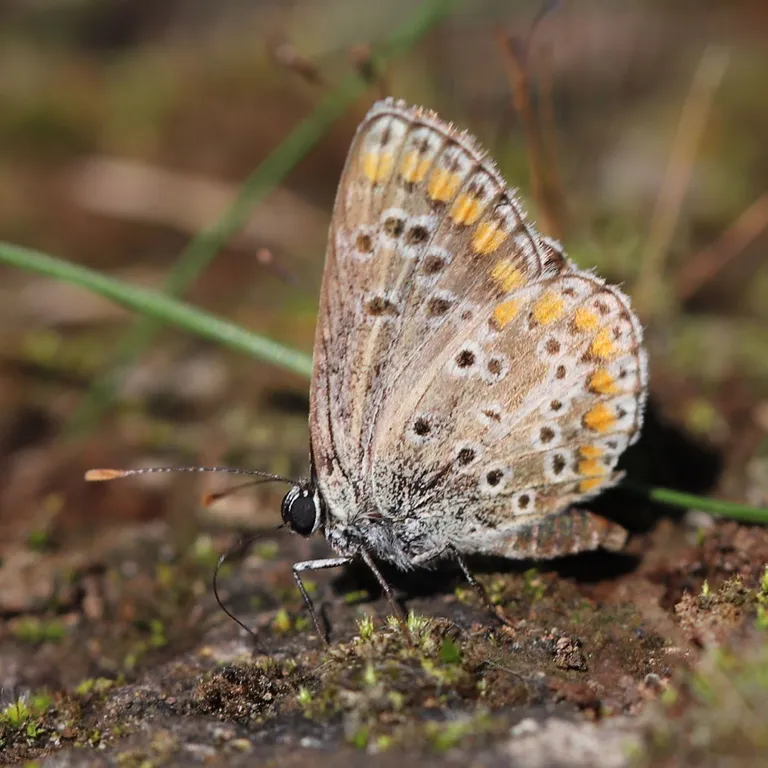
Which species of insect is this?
Aricia agestis/artaxerxes
